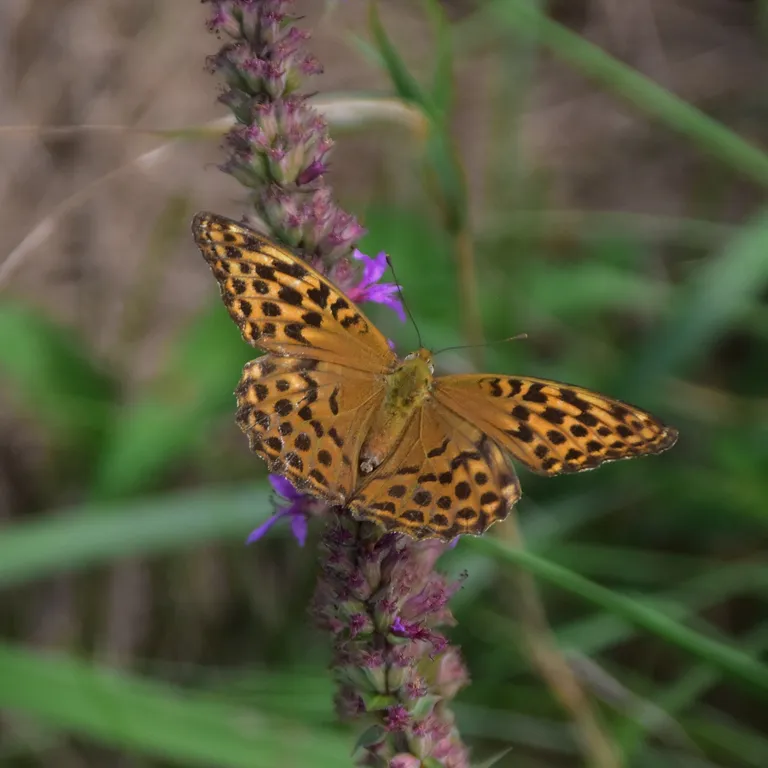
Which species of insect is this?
Argynnis paphia
